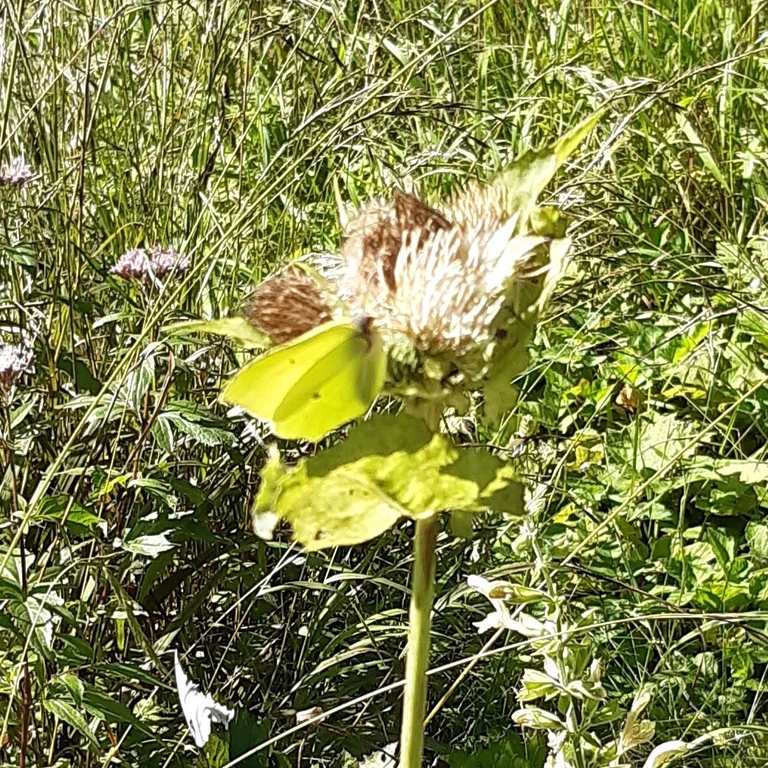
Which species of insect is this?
Gonepteryx rhamni
